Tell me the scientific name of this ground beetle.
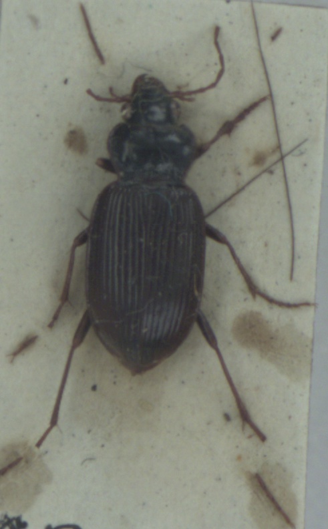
Nebria brevicollis
